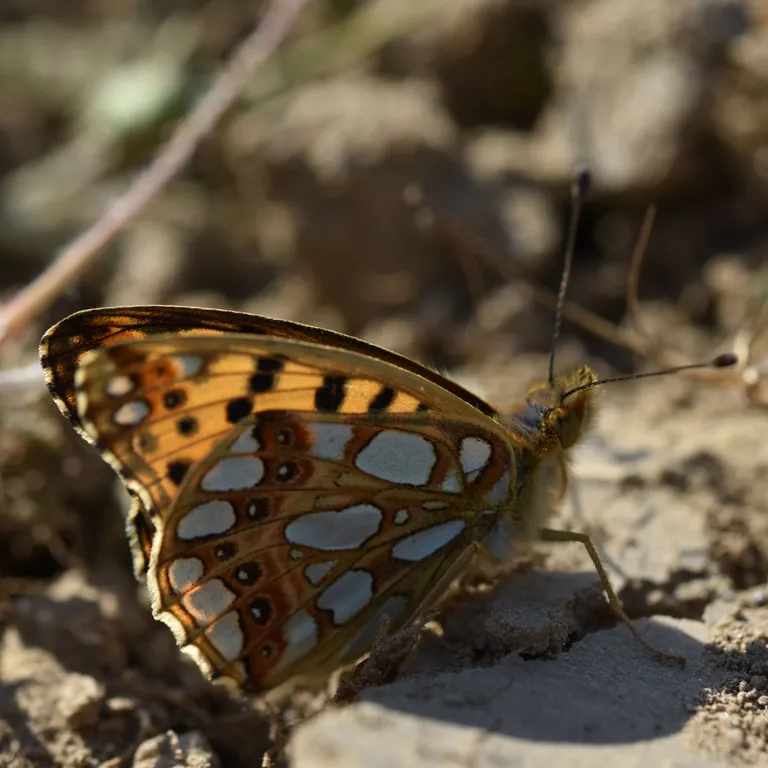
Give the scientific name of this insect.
Issoria lathonia
